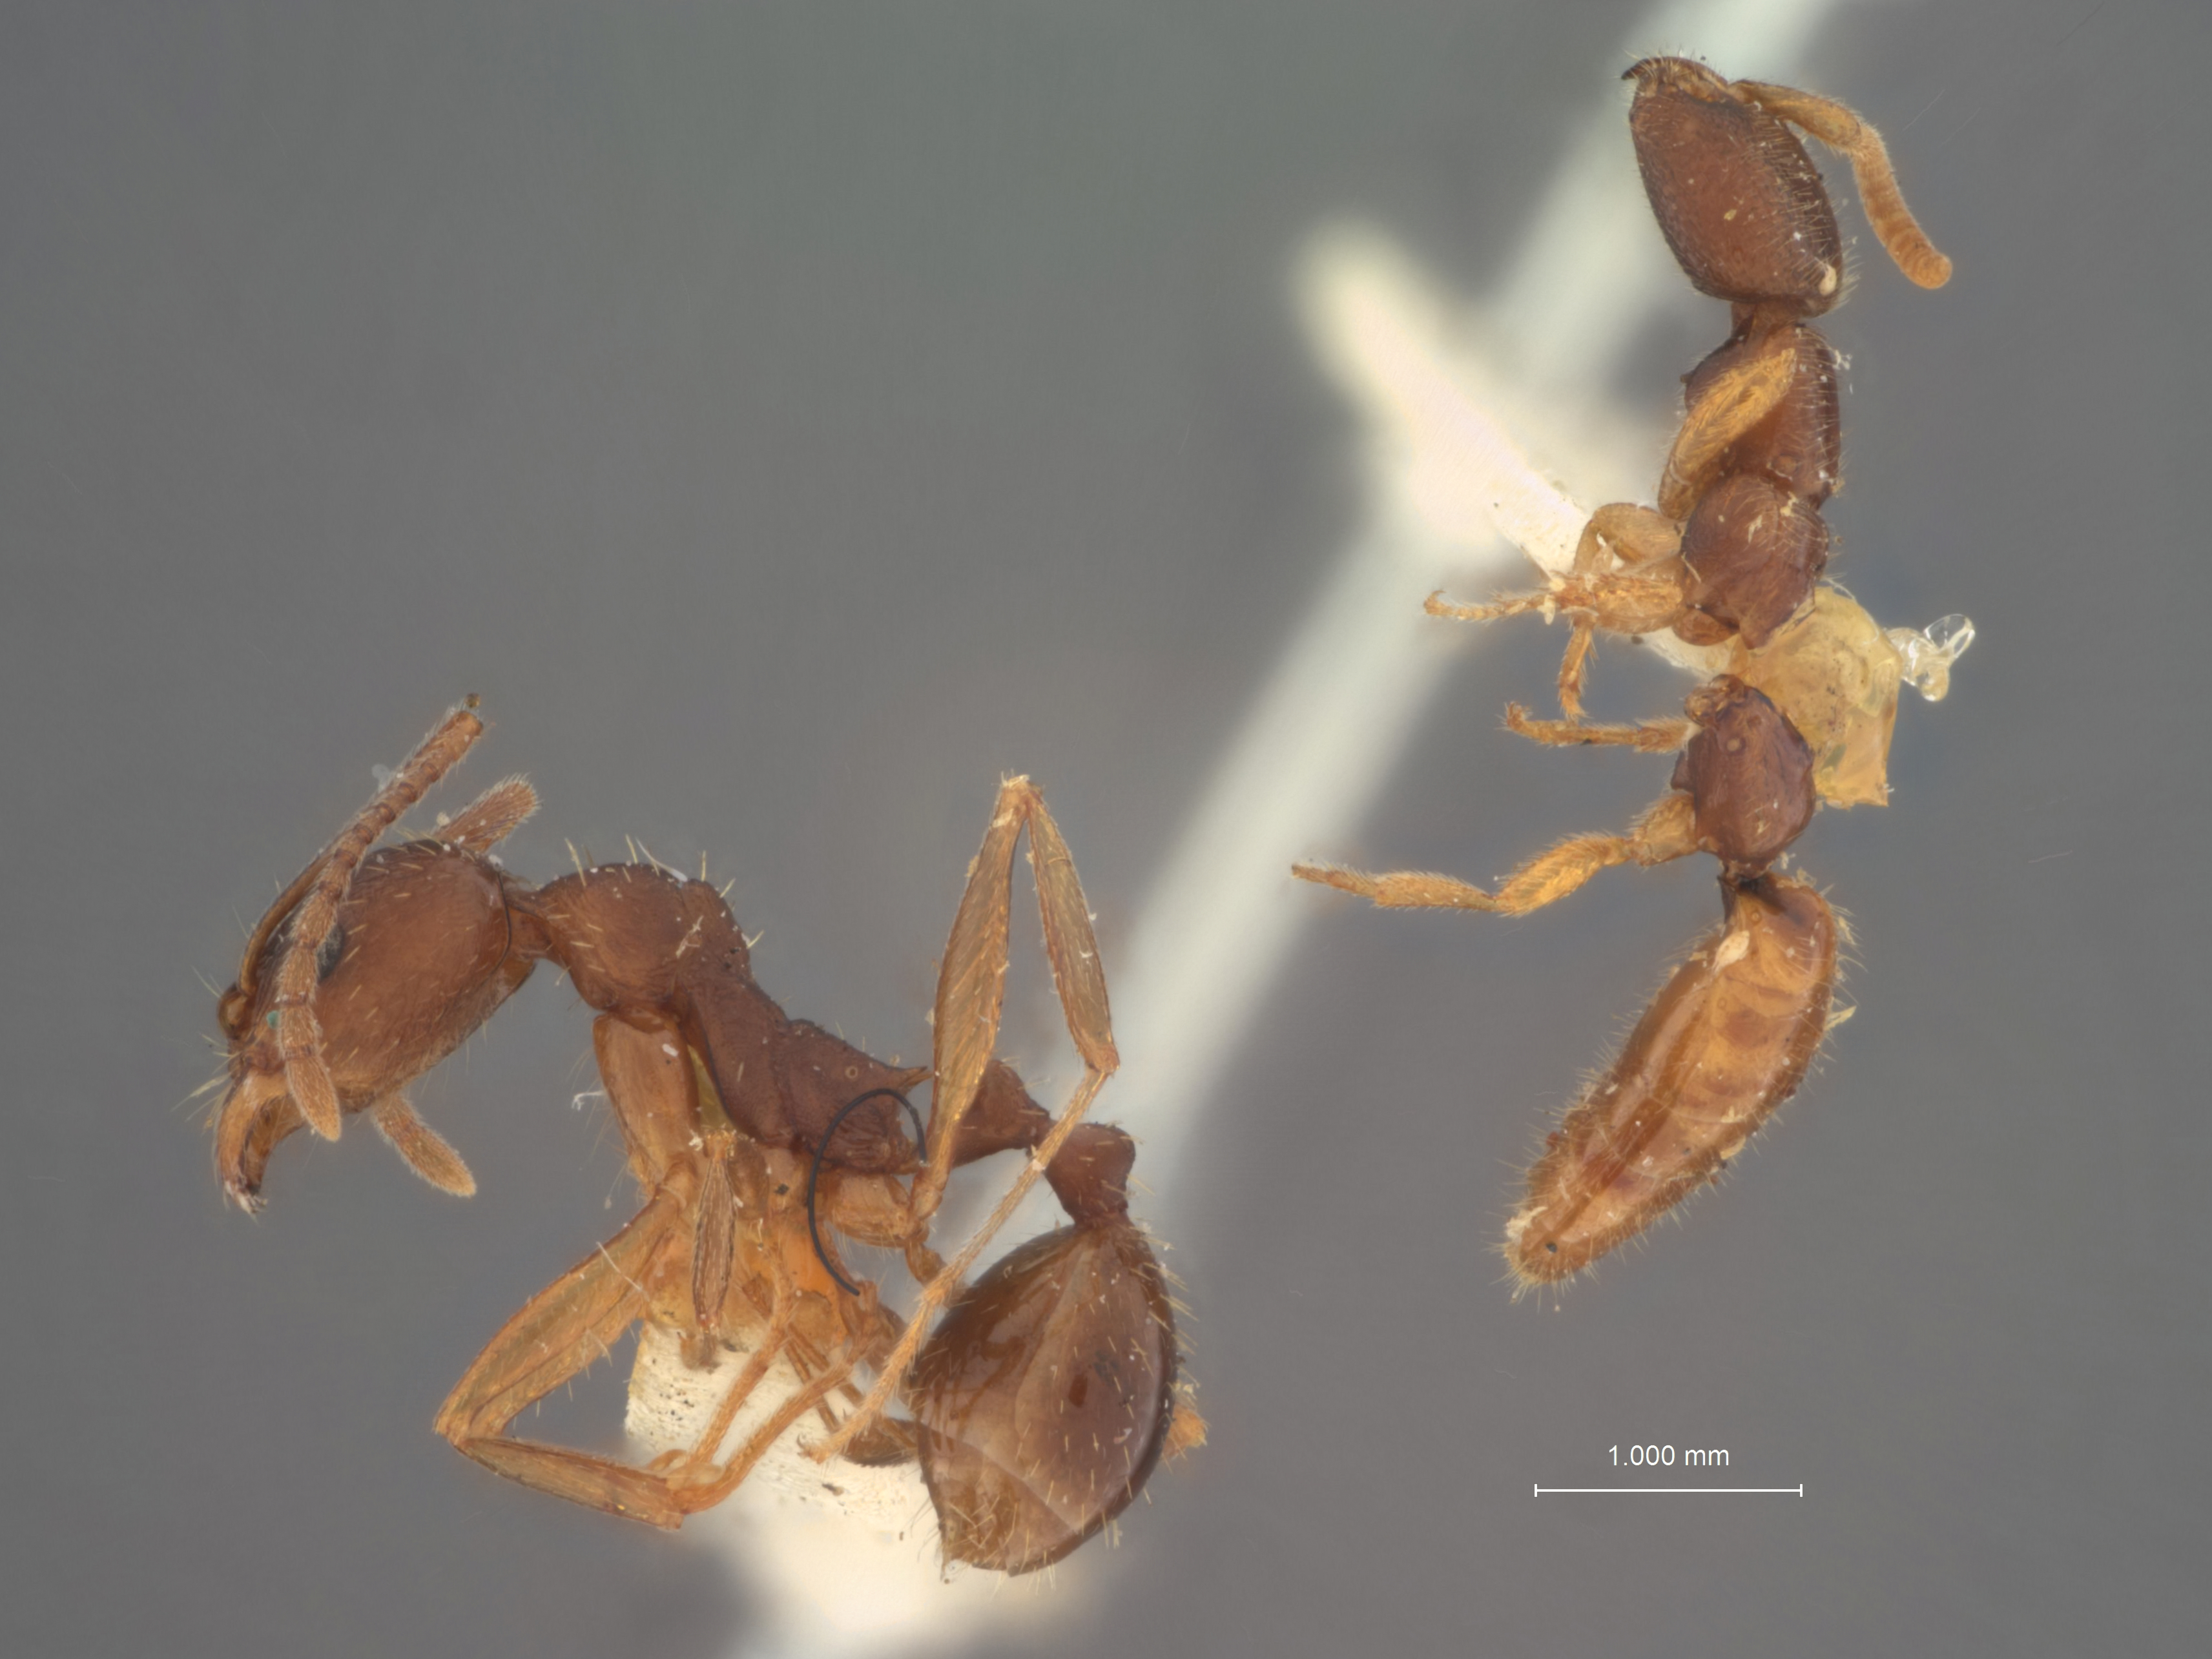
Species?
Isobrachium mandibulare
